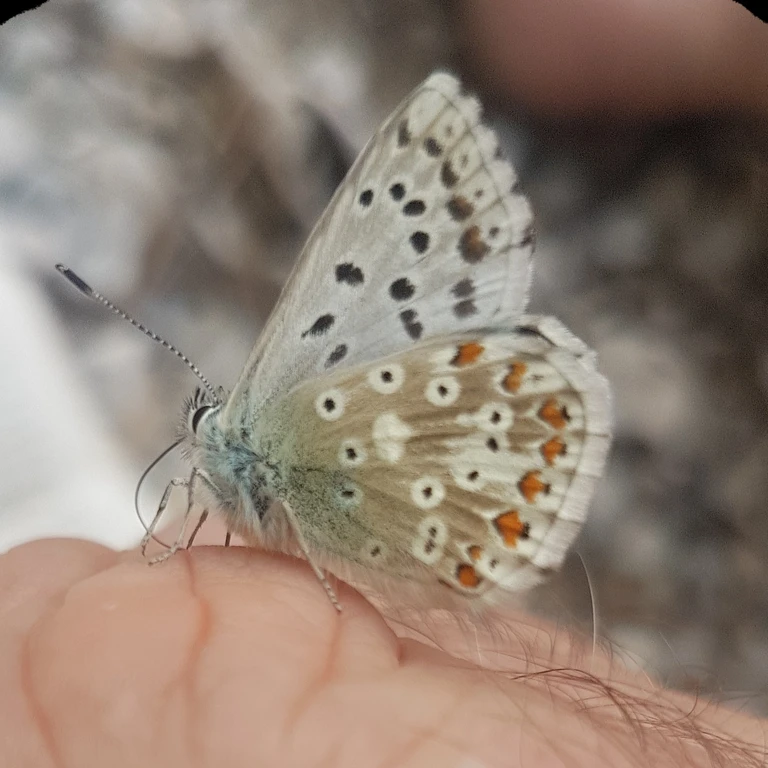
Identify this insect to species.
Lysandra coridon
